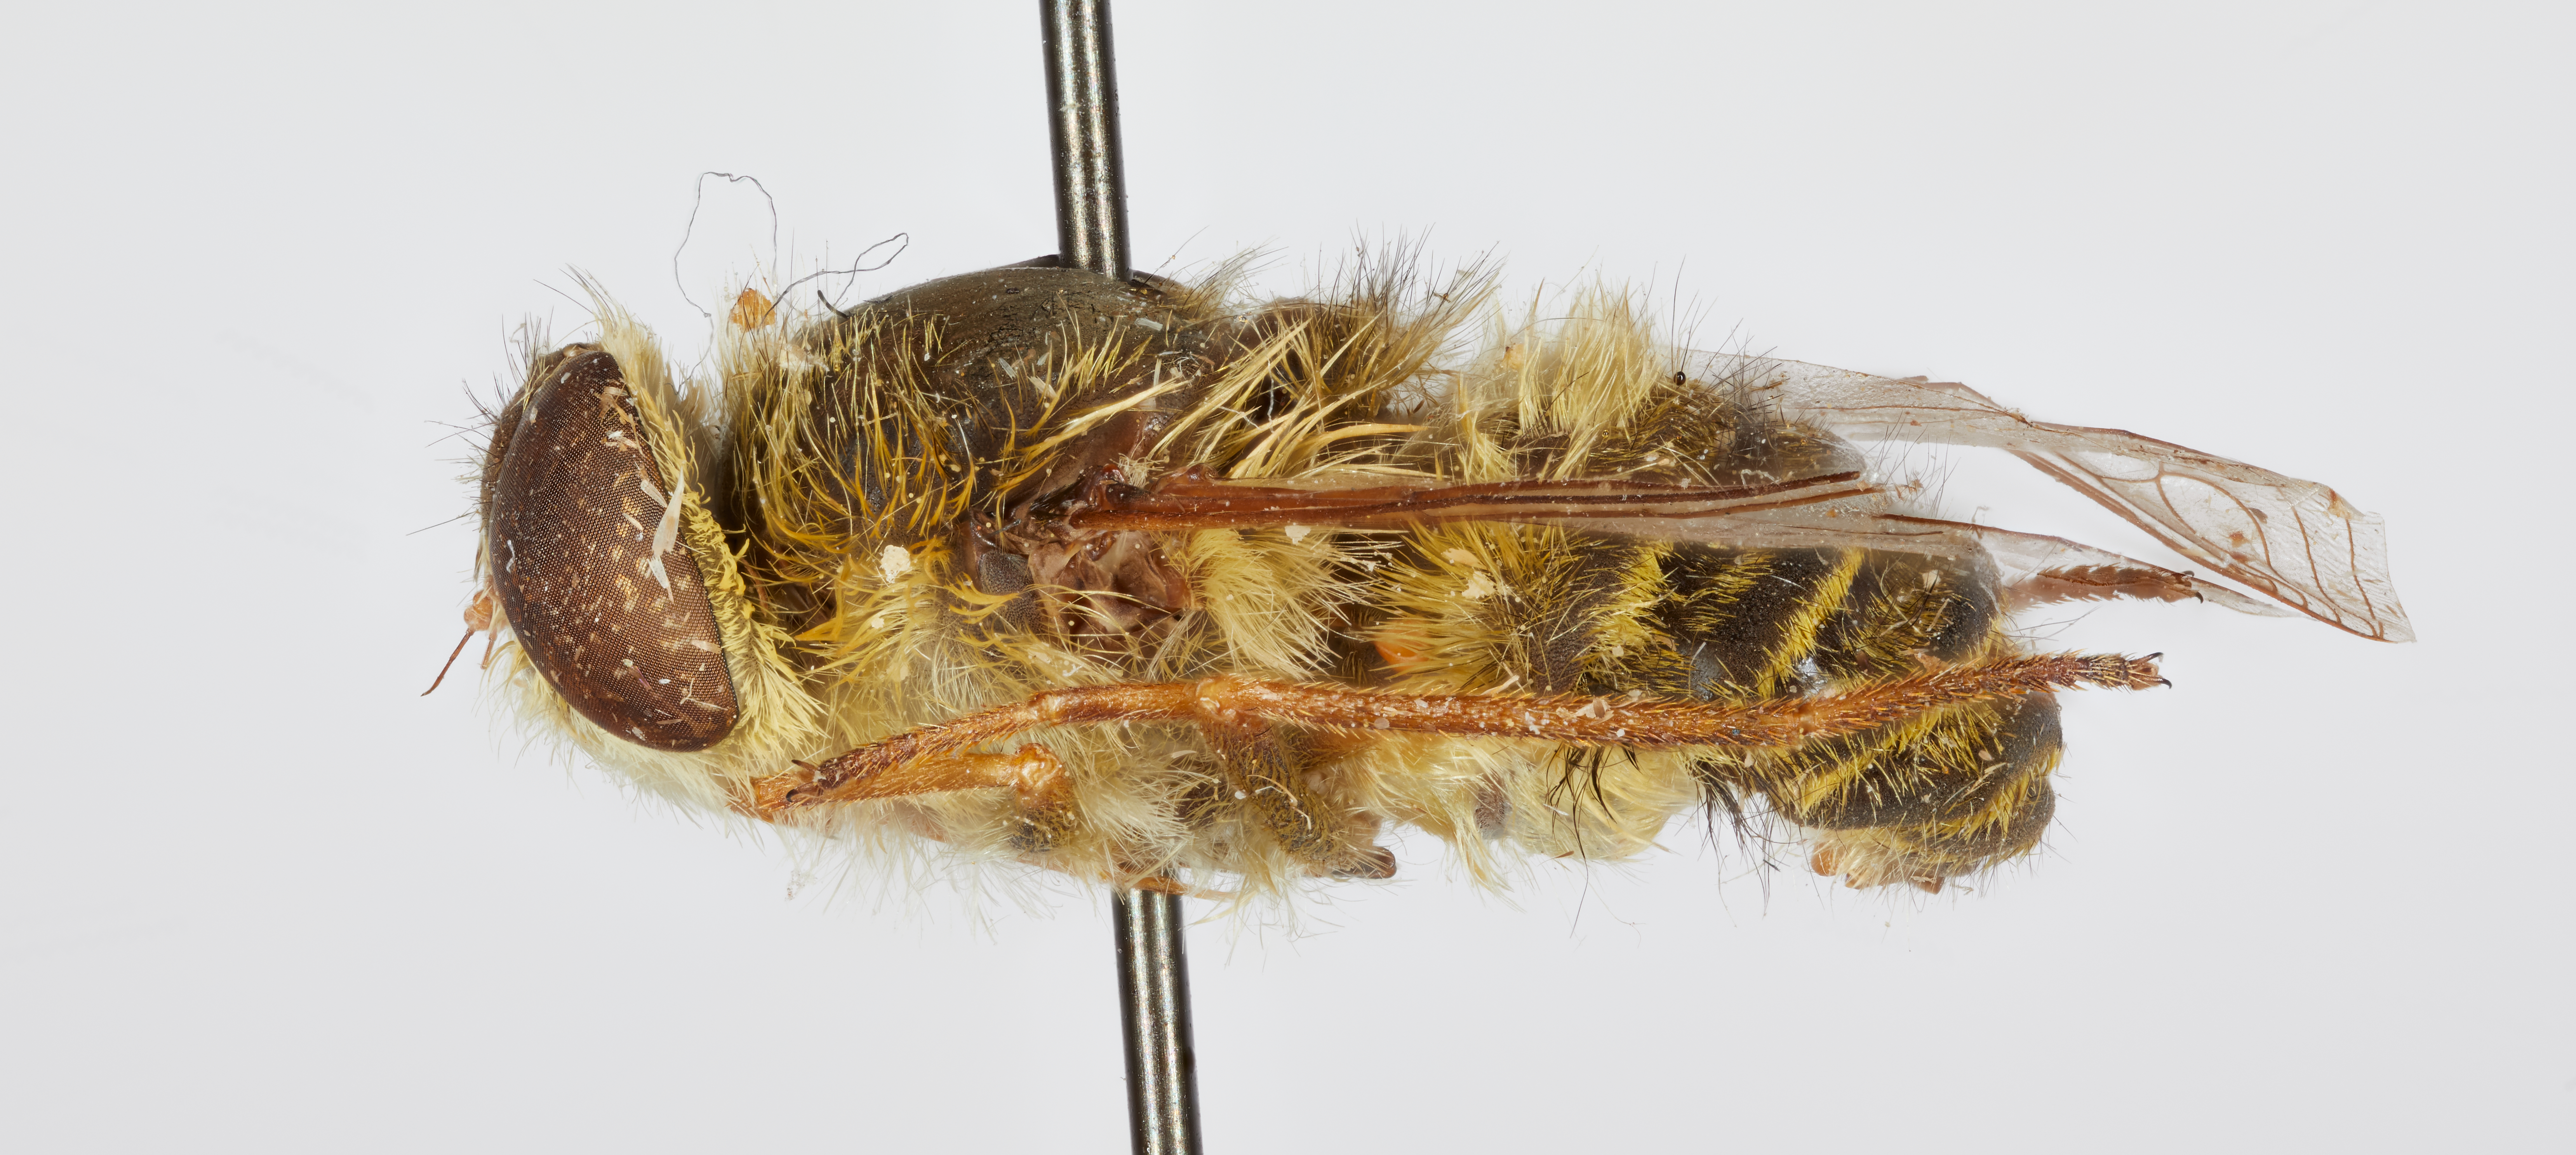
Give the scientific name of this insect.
Neorhynchocephalus mexicanus
